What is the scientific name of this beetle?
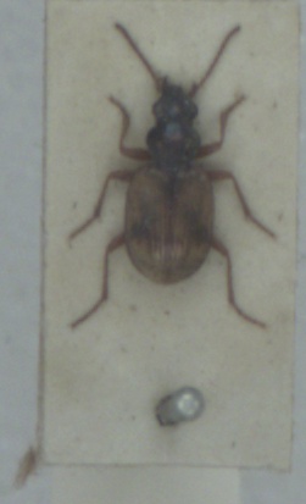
Bembidion pallidipenne
